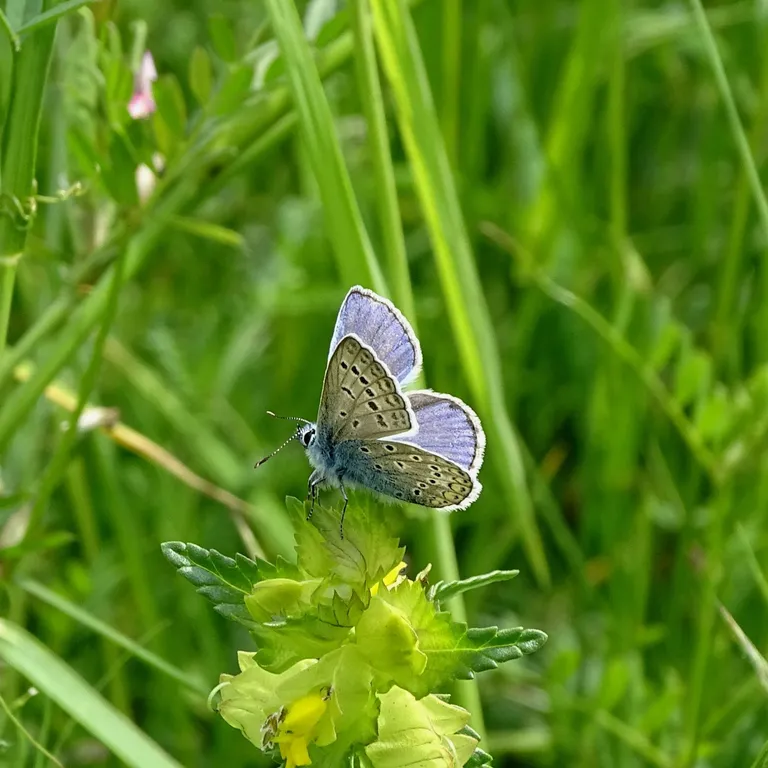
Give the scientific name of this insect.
Polyommatus icarus
